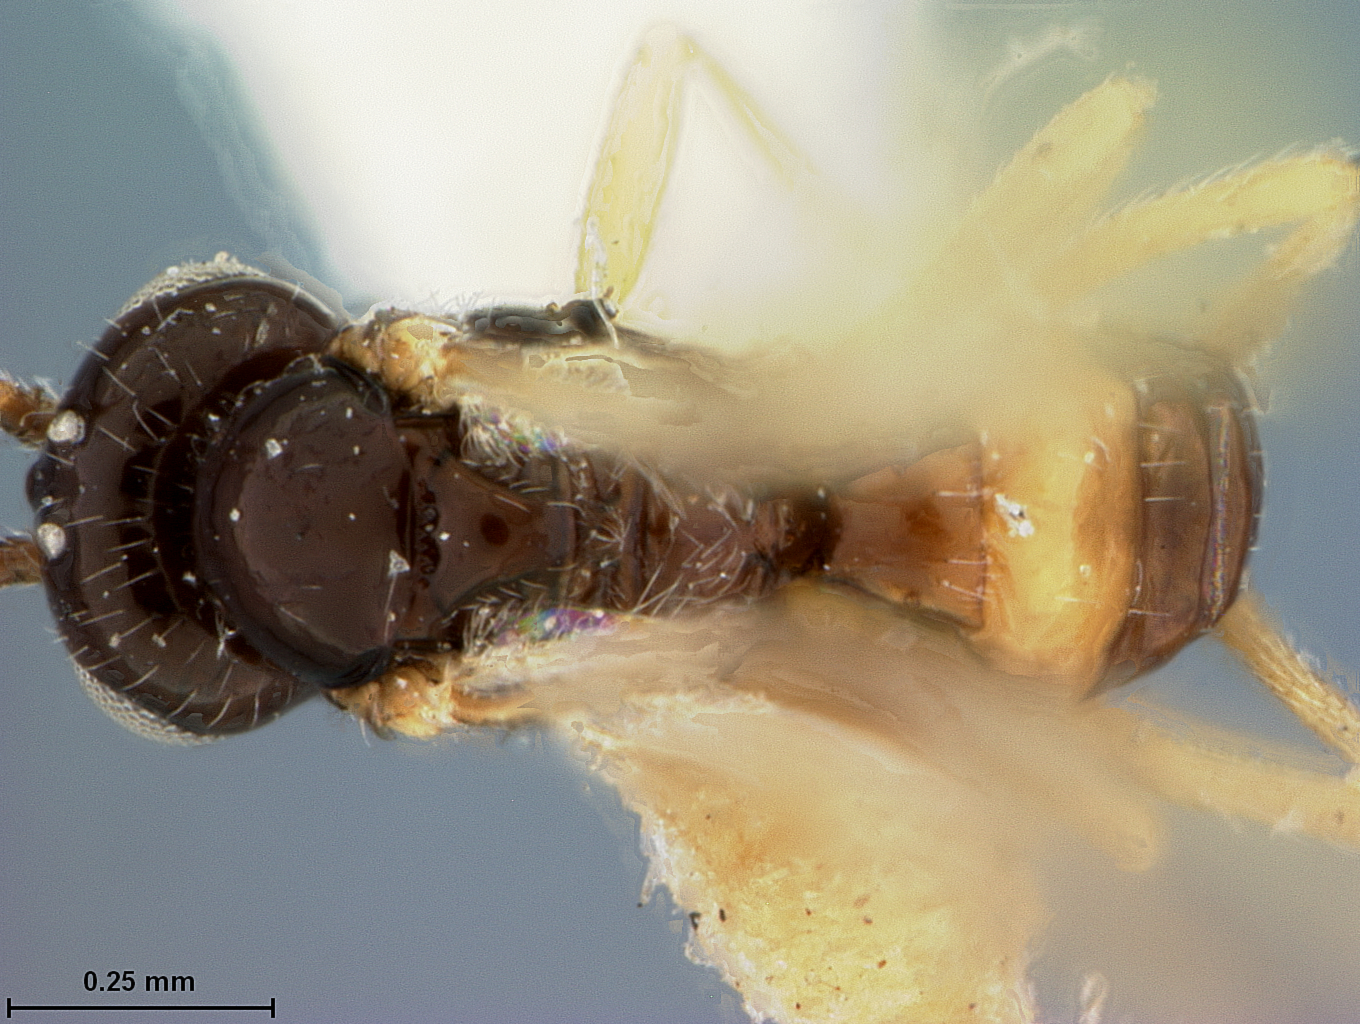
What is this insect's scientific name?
Opius aridis
